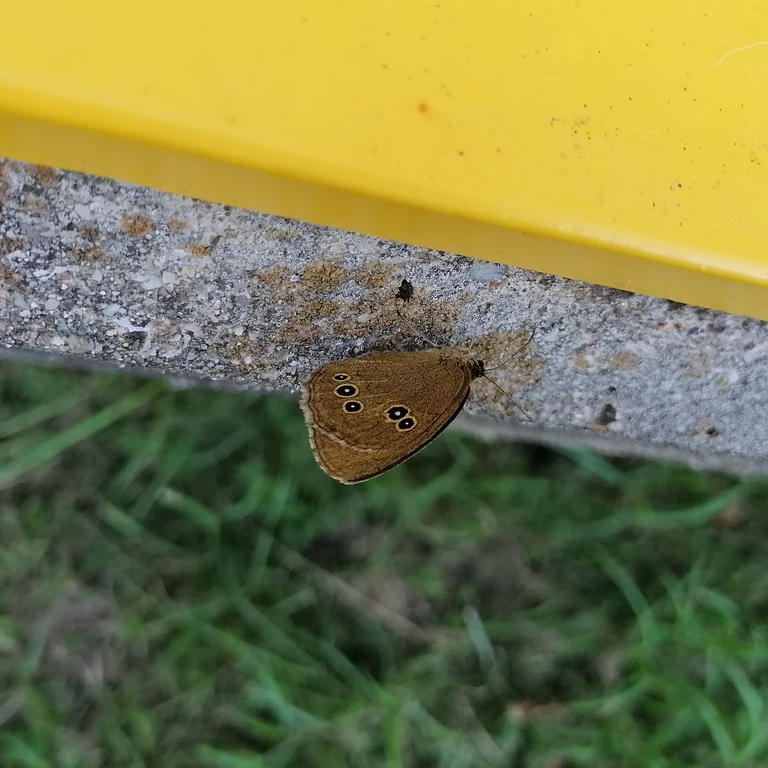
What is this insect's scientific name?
Aphantopus hyperantus
